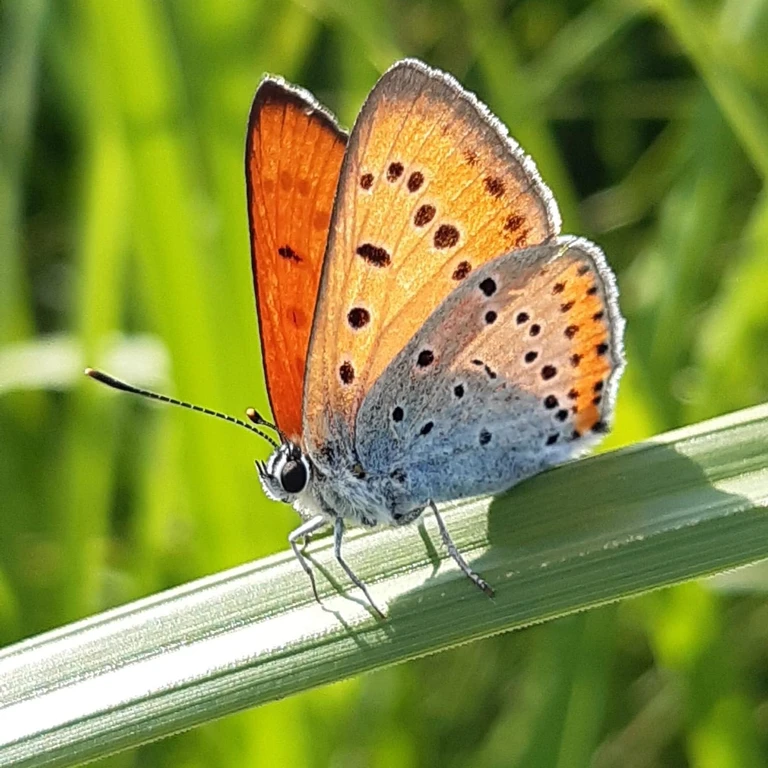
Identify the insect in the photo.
Lycaena dispar
